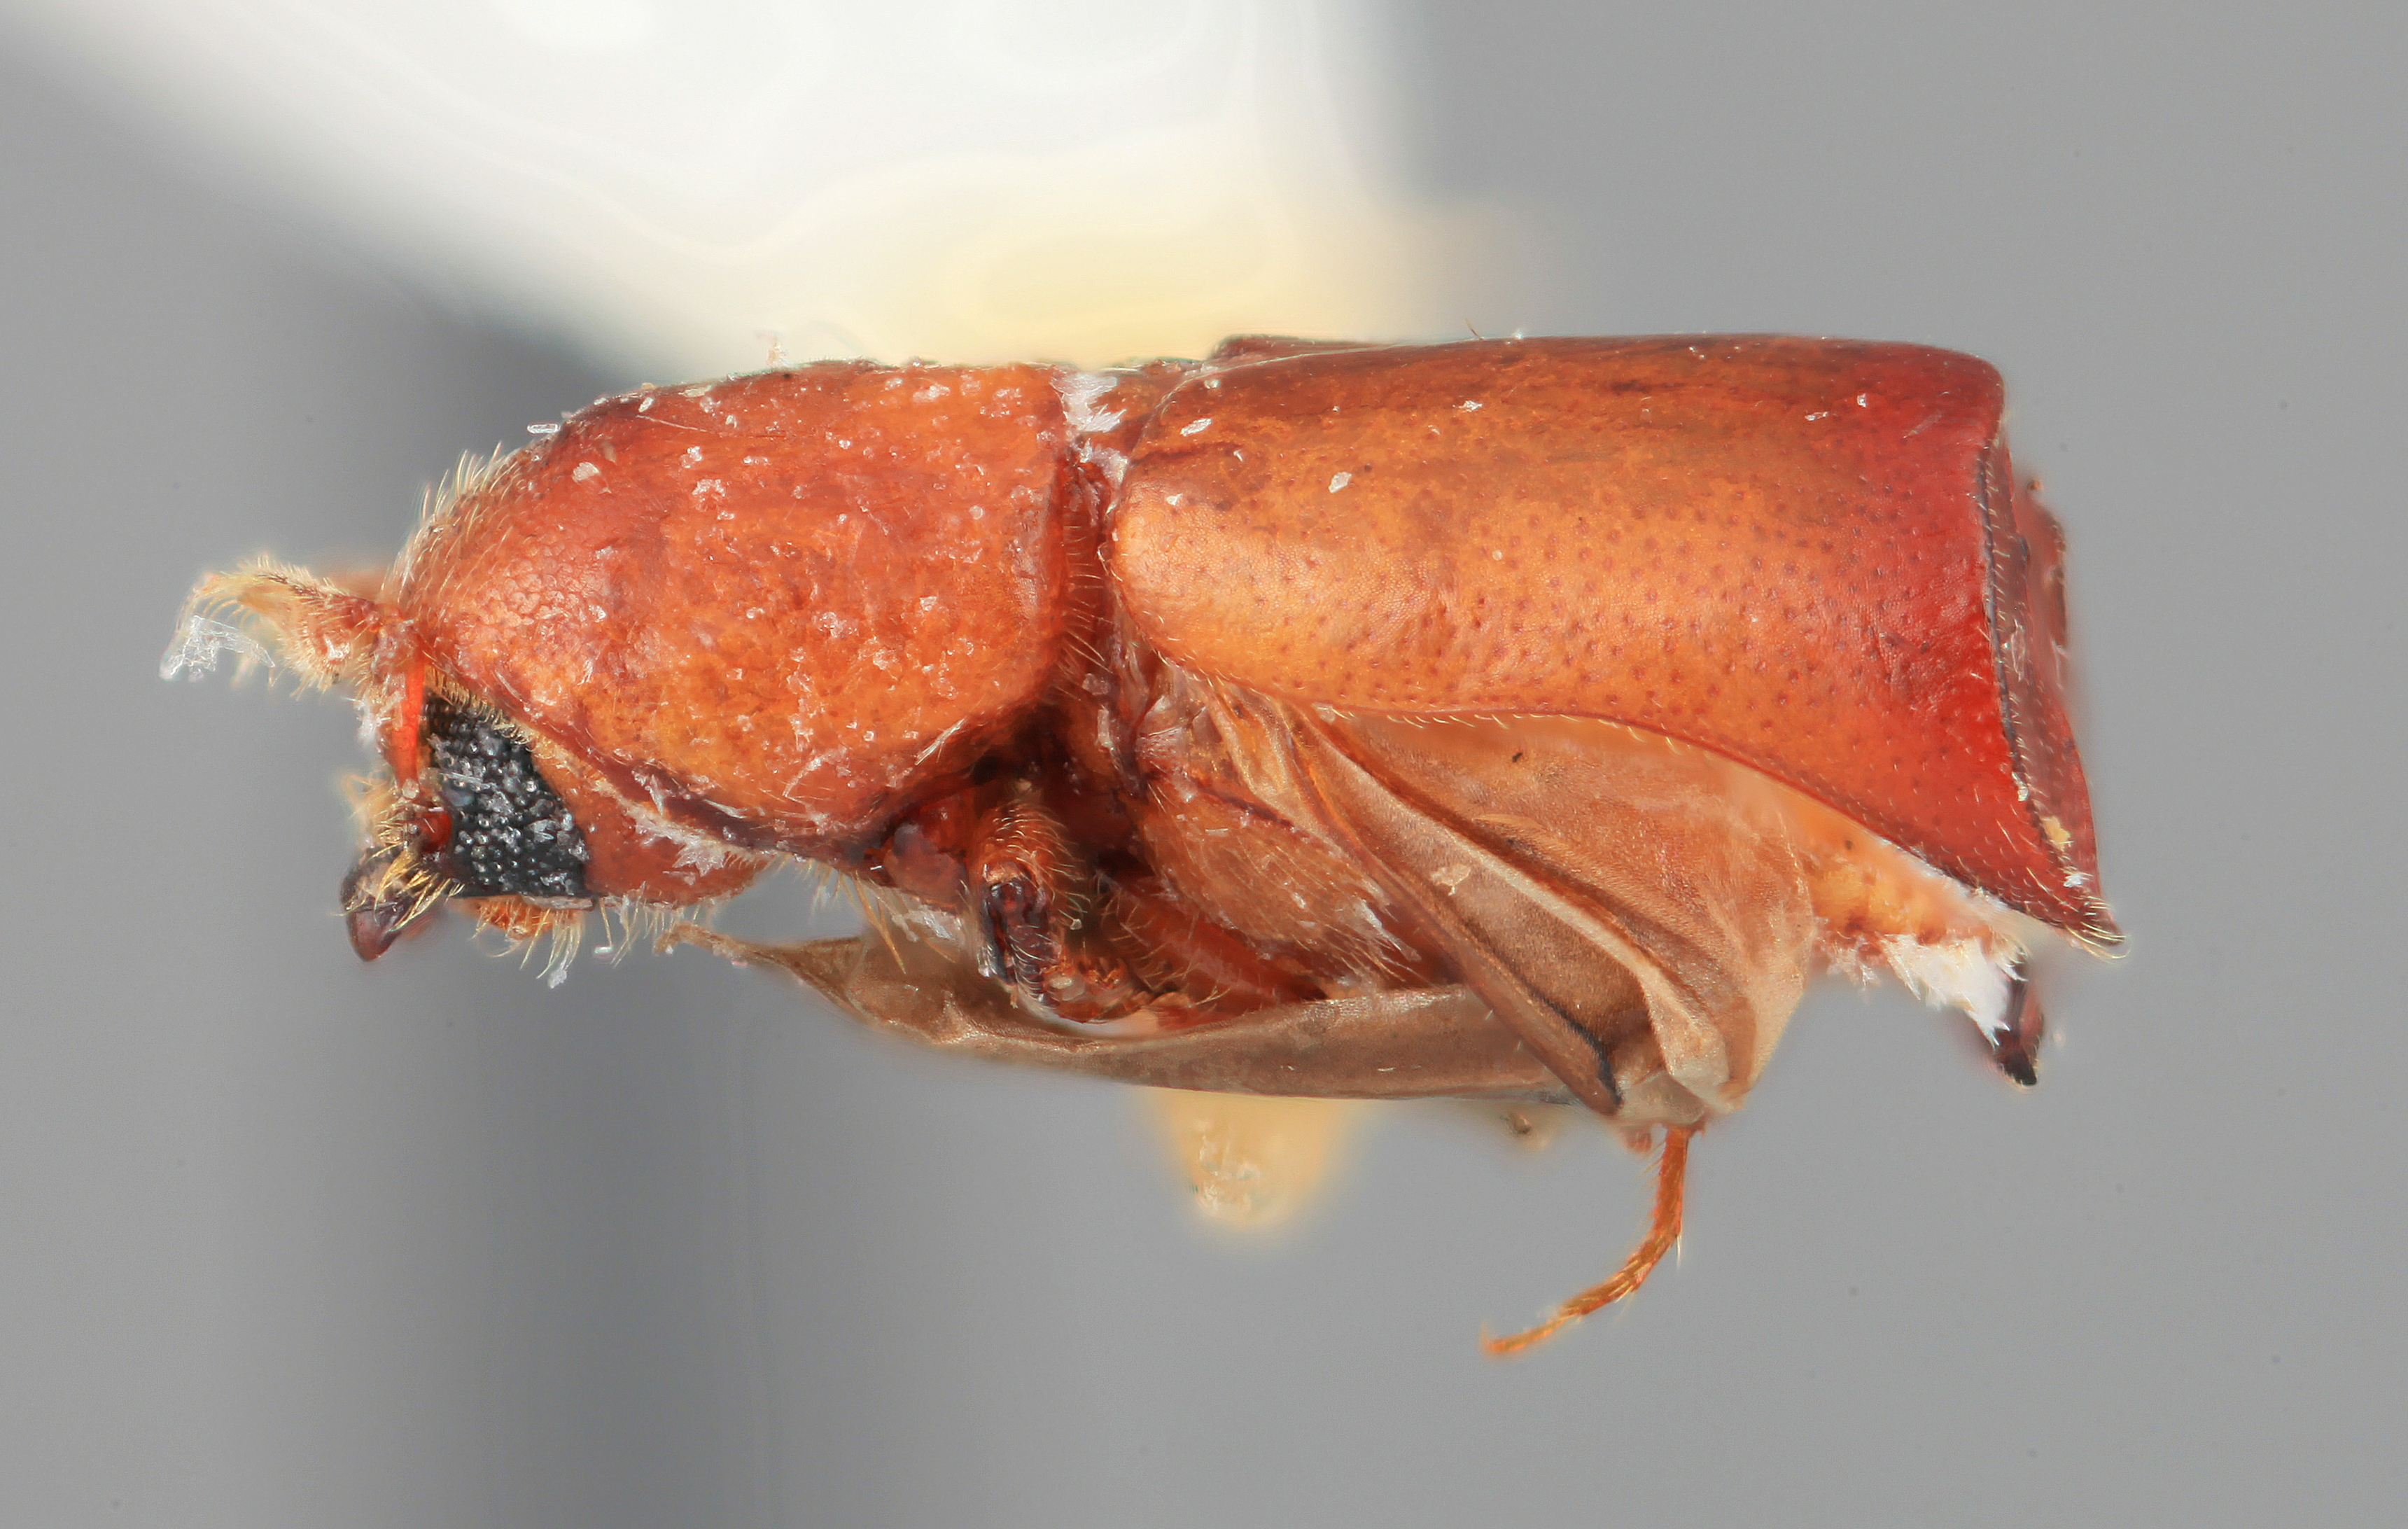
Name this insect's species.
Metacorthylus costulatus
